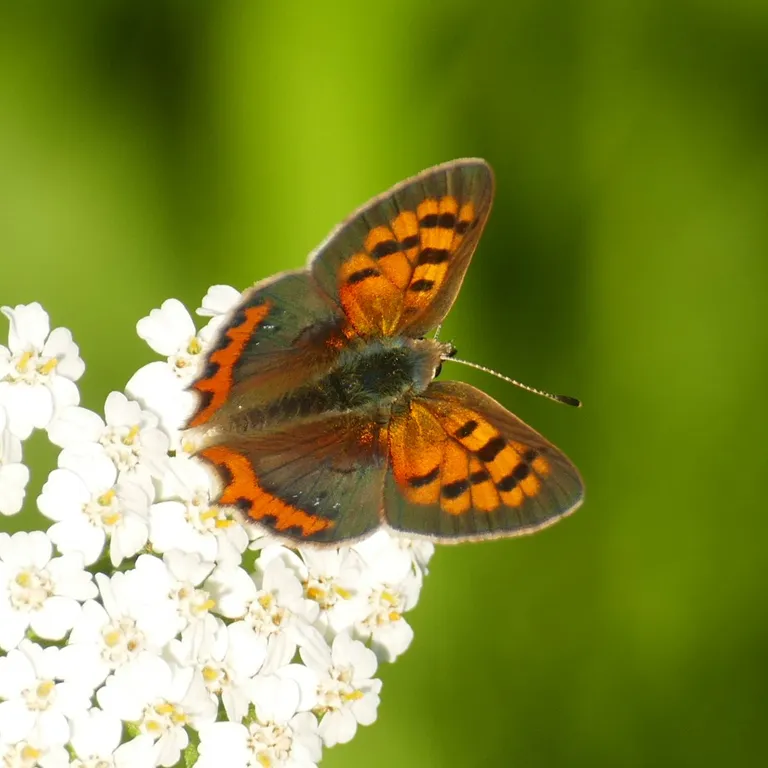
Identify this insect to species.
Lycaena phlaeas
